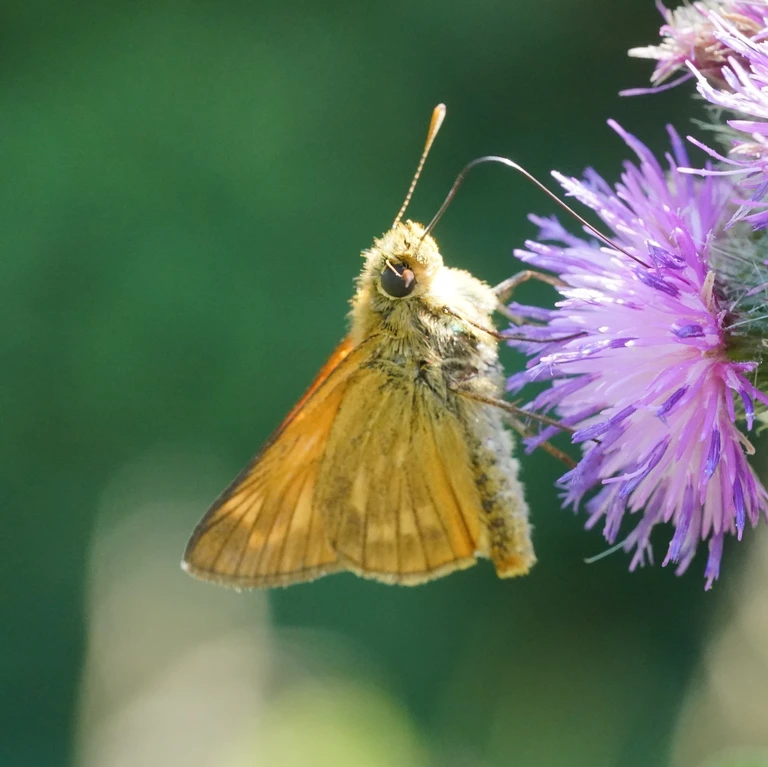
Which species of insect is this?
Ochlodes sylvanus (also Ochlodes venata)
